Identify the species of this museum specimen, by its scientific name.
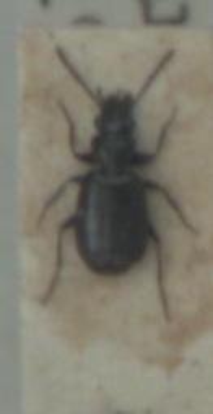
Syntomus truncatellus
